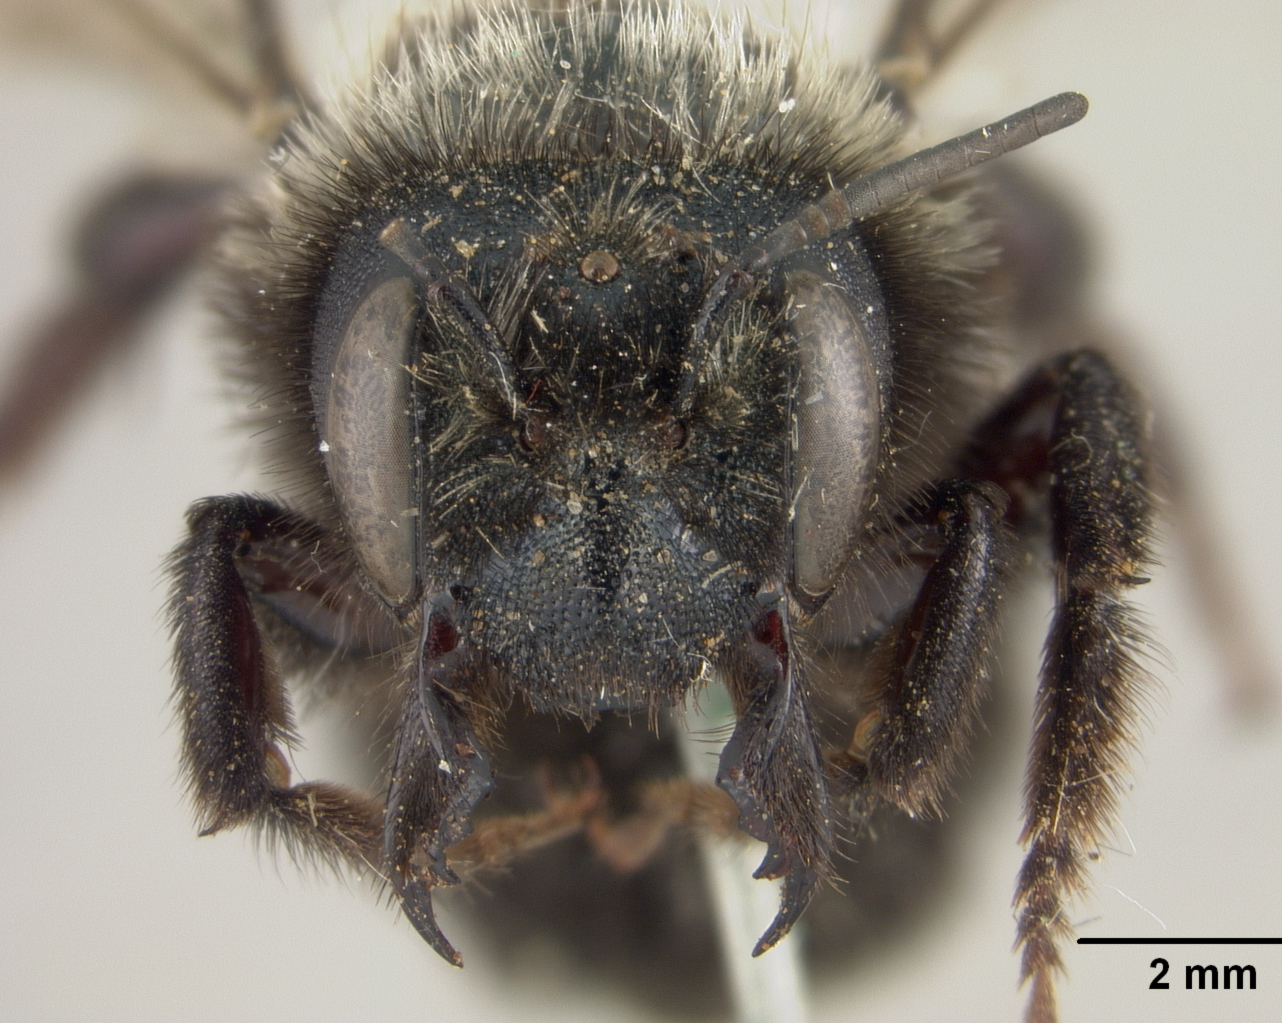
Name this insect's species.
Osmia pascoensis
